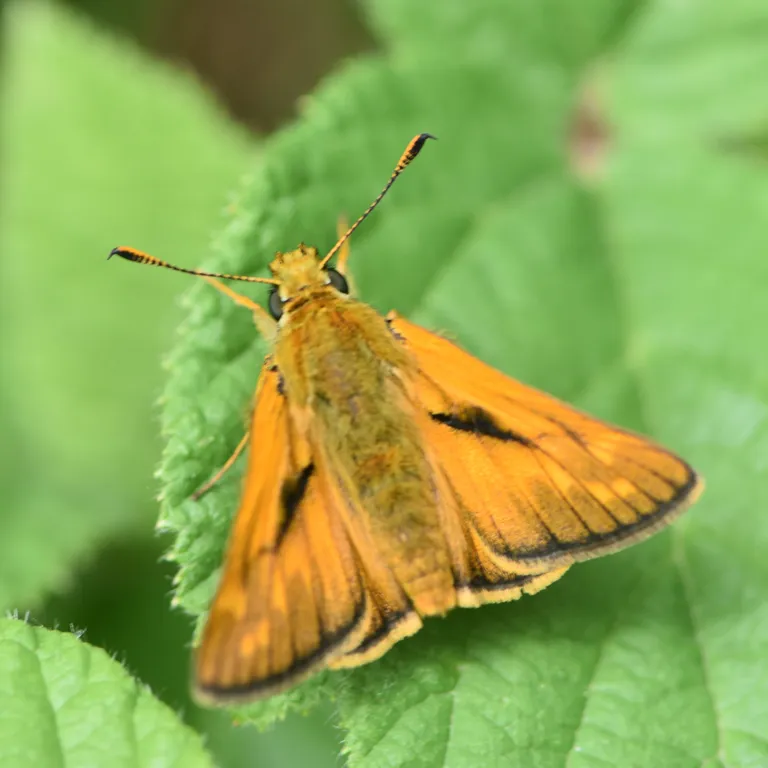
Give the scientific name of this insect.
Ochlodes sylvanus (also Ochlodes venata)
